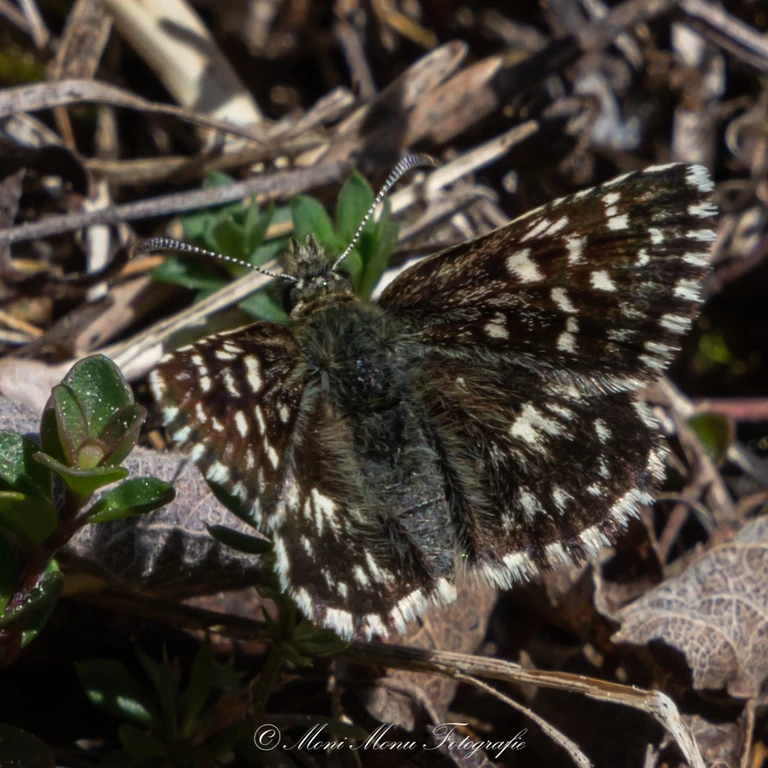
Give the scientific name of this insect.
Pyrgus malvae
